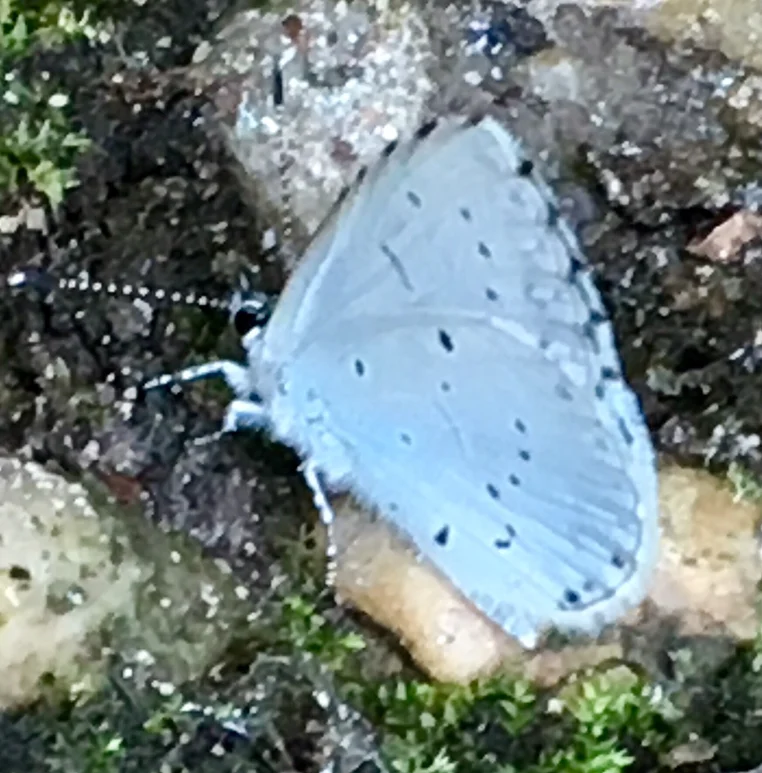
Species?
Celastrina argiolus
